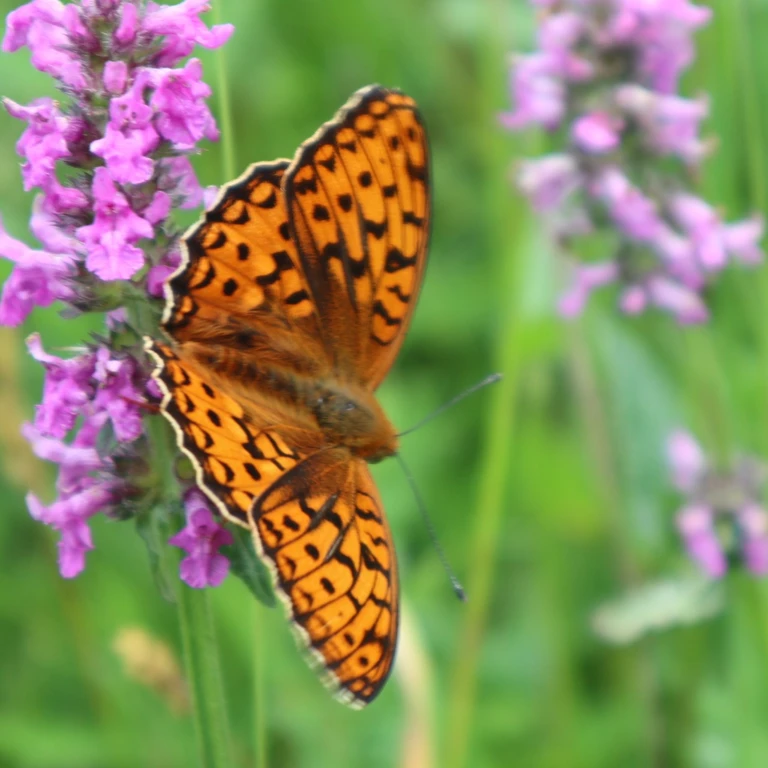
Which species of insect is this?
Fabriciana adippe
